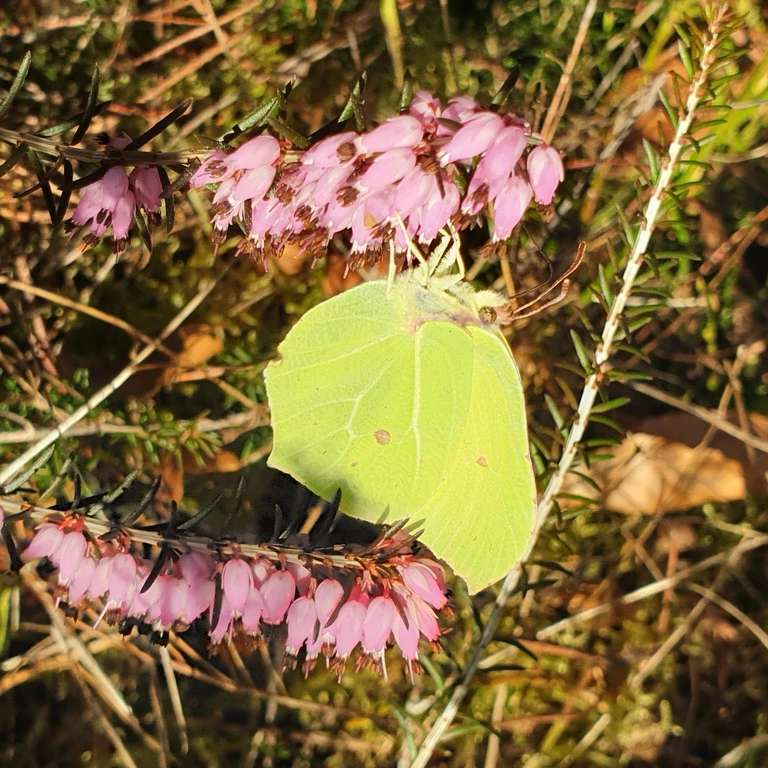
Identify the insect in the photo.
Gonepteryx rhamni
